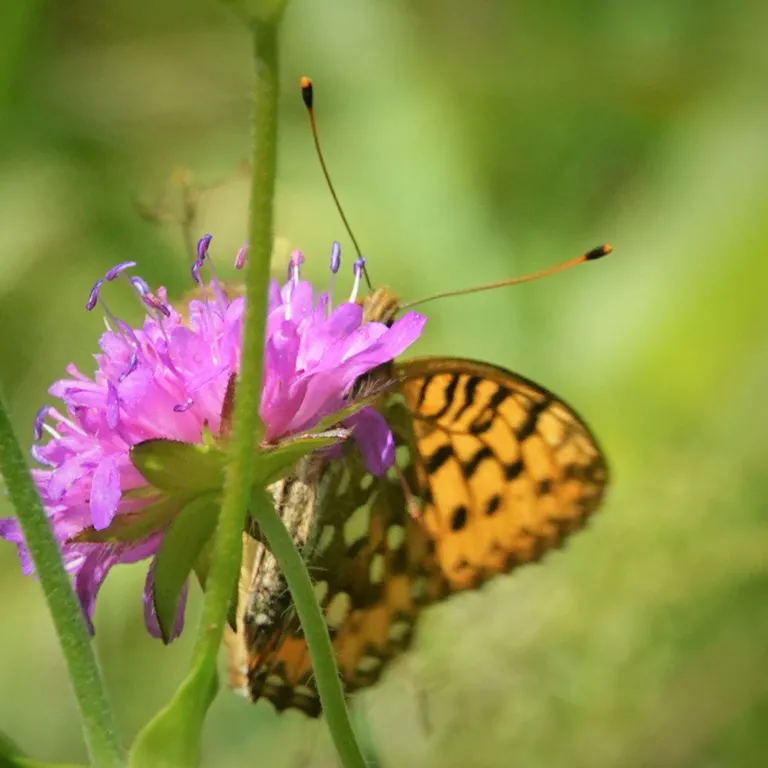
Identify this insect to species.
Speyeria aglaja
